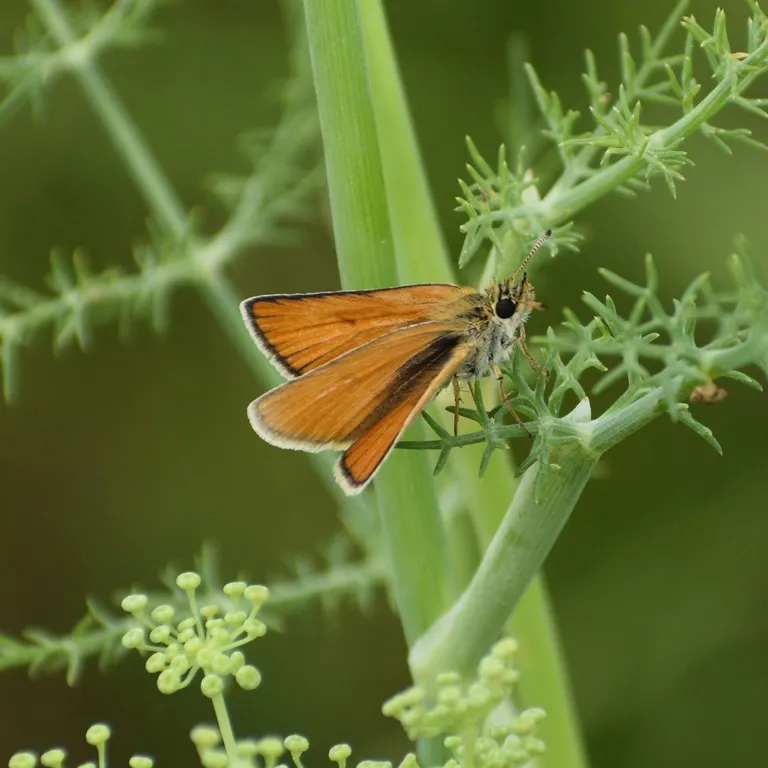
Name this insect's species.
Thymelicus lineola
